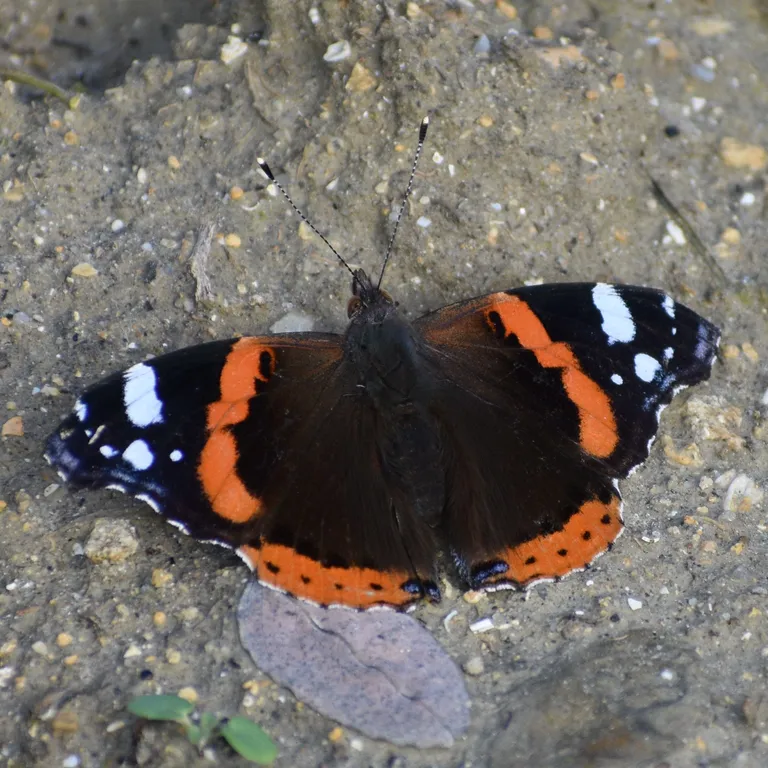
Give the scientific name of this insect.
Vanessa atalanta
